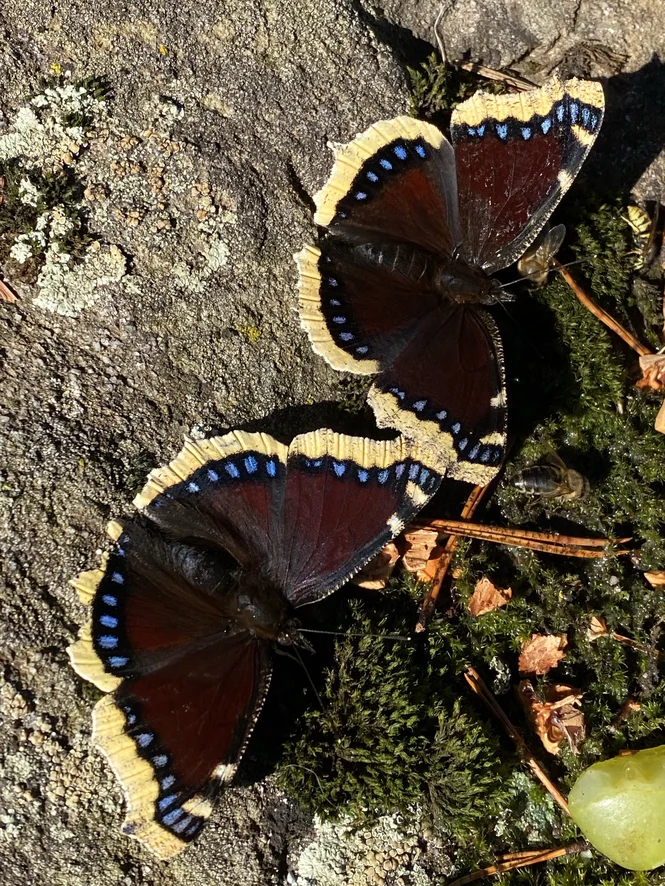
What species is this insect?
Nymphalis antiopa
